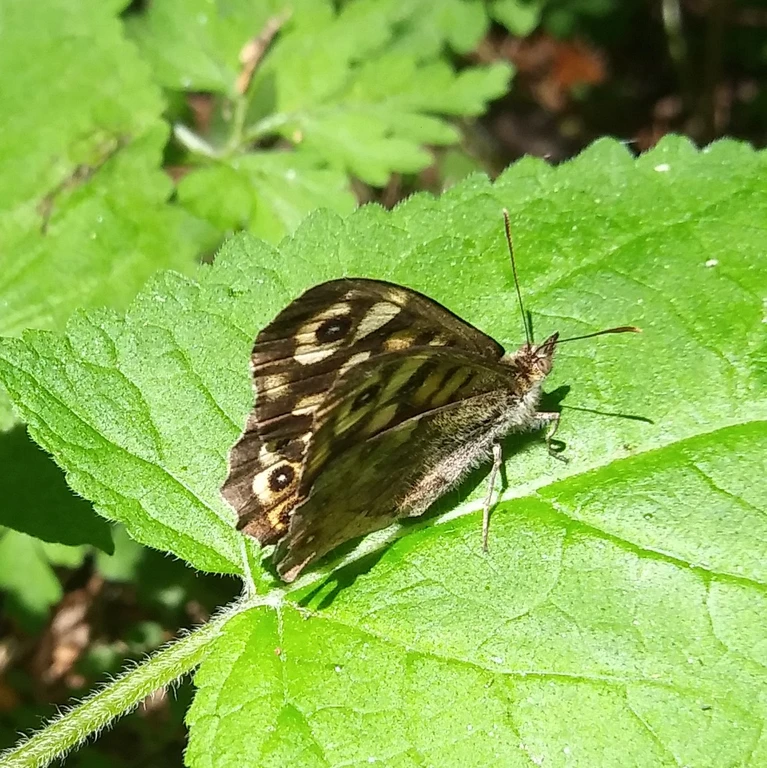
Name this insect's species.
Pararge aegeria
